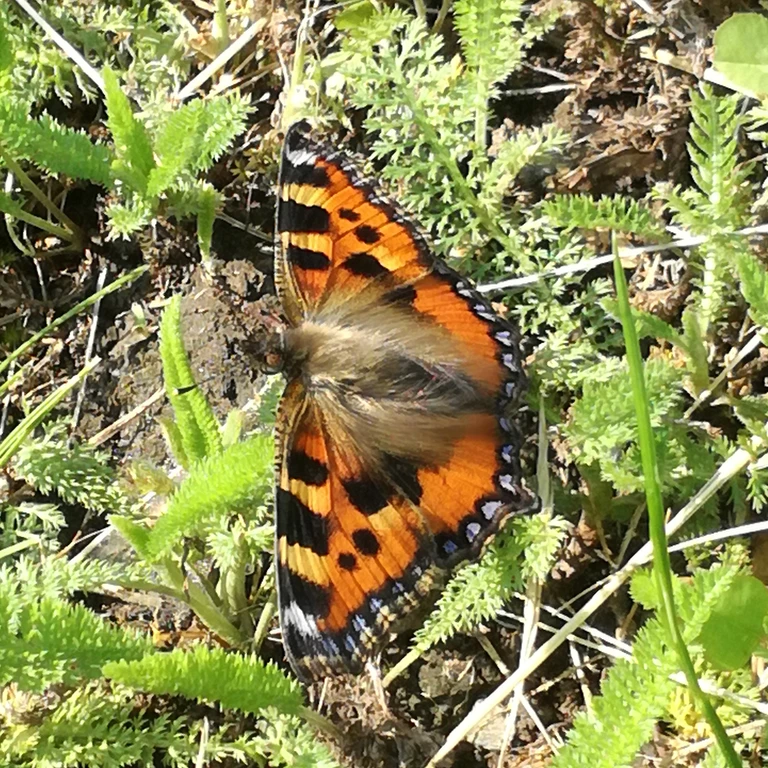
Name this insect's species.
Aglais urticae
